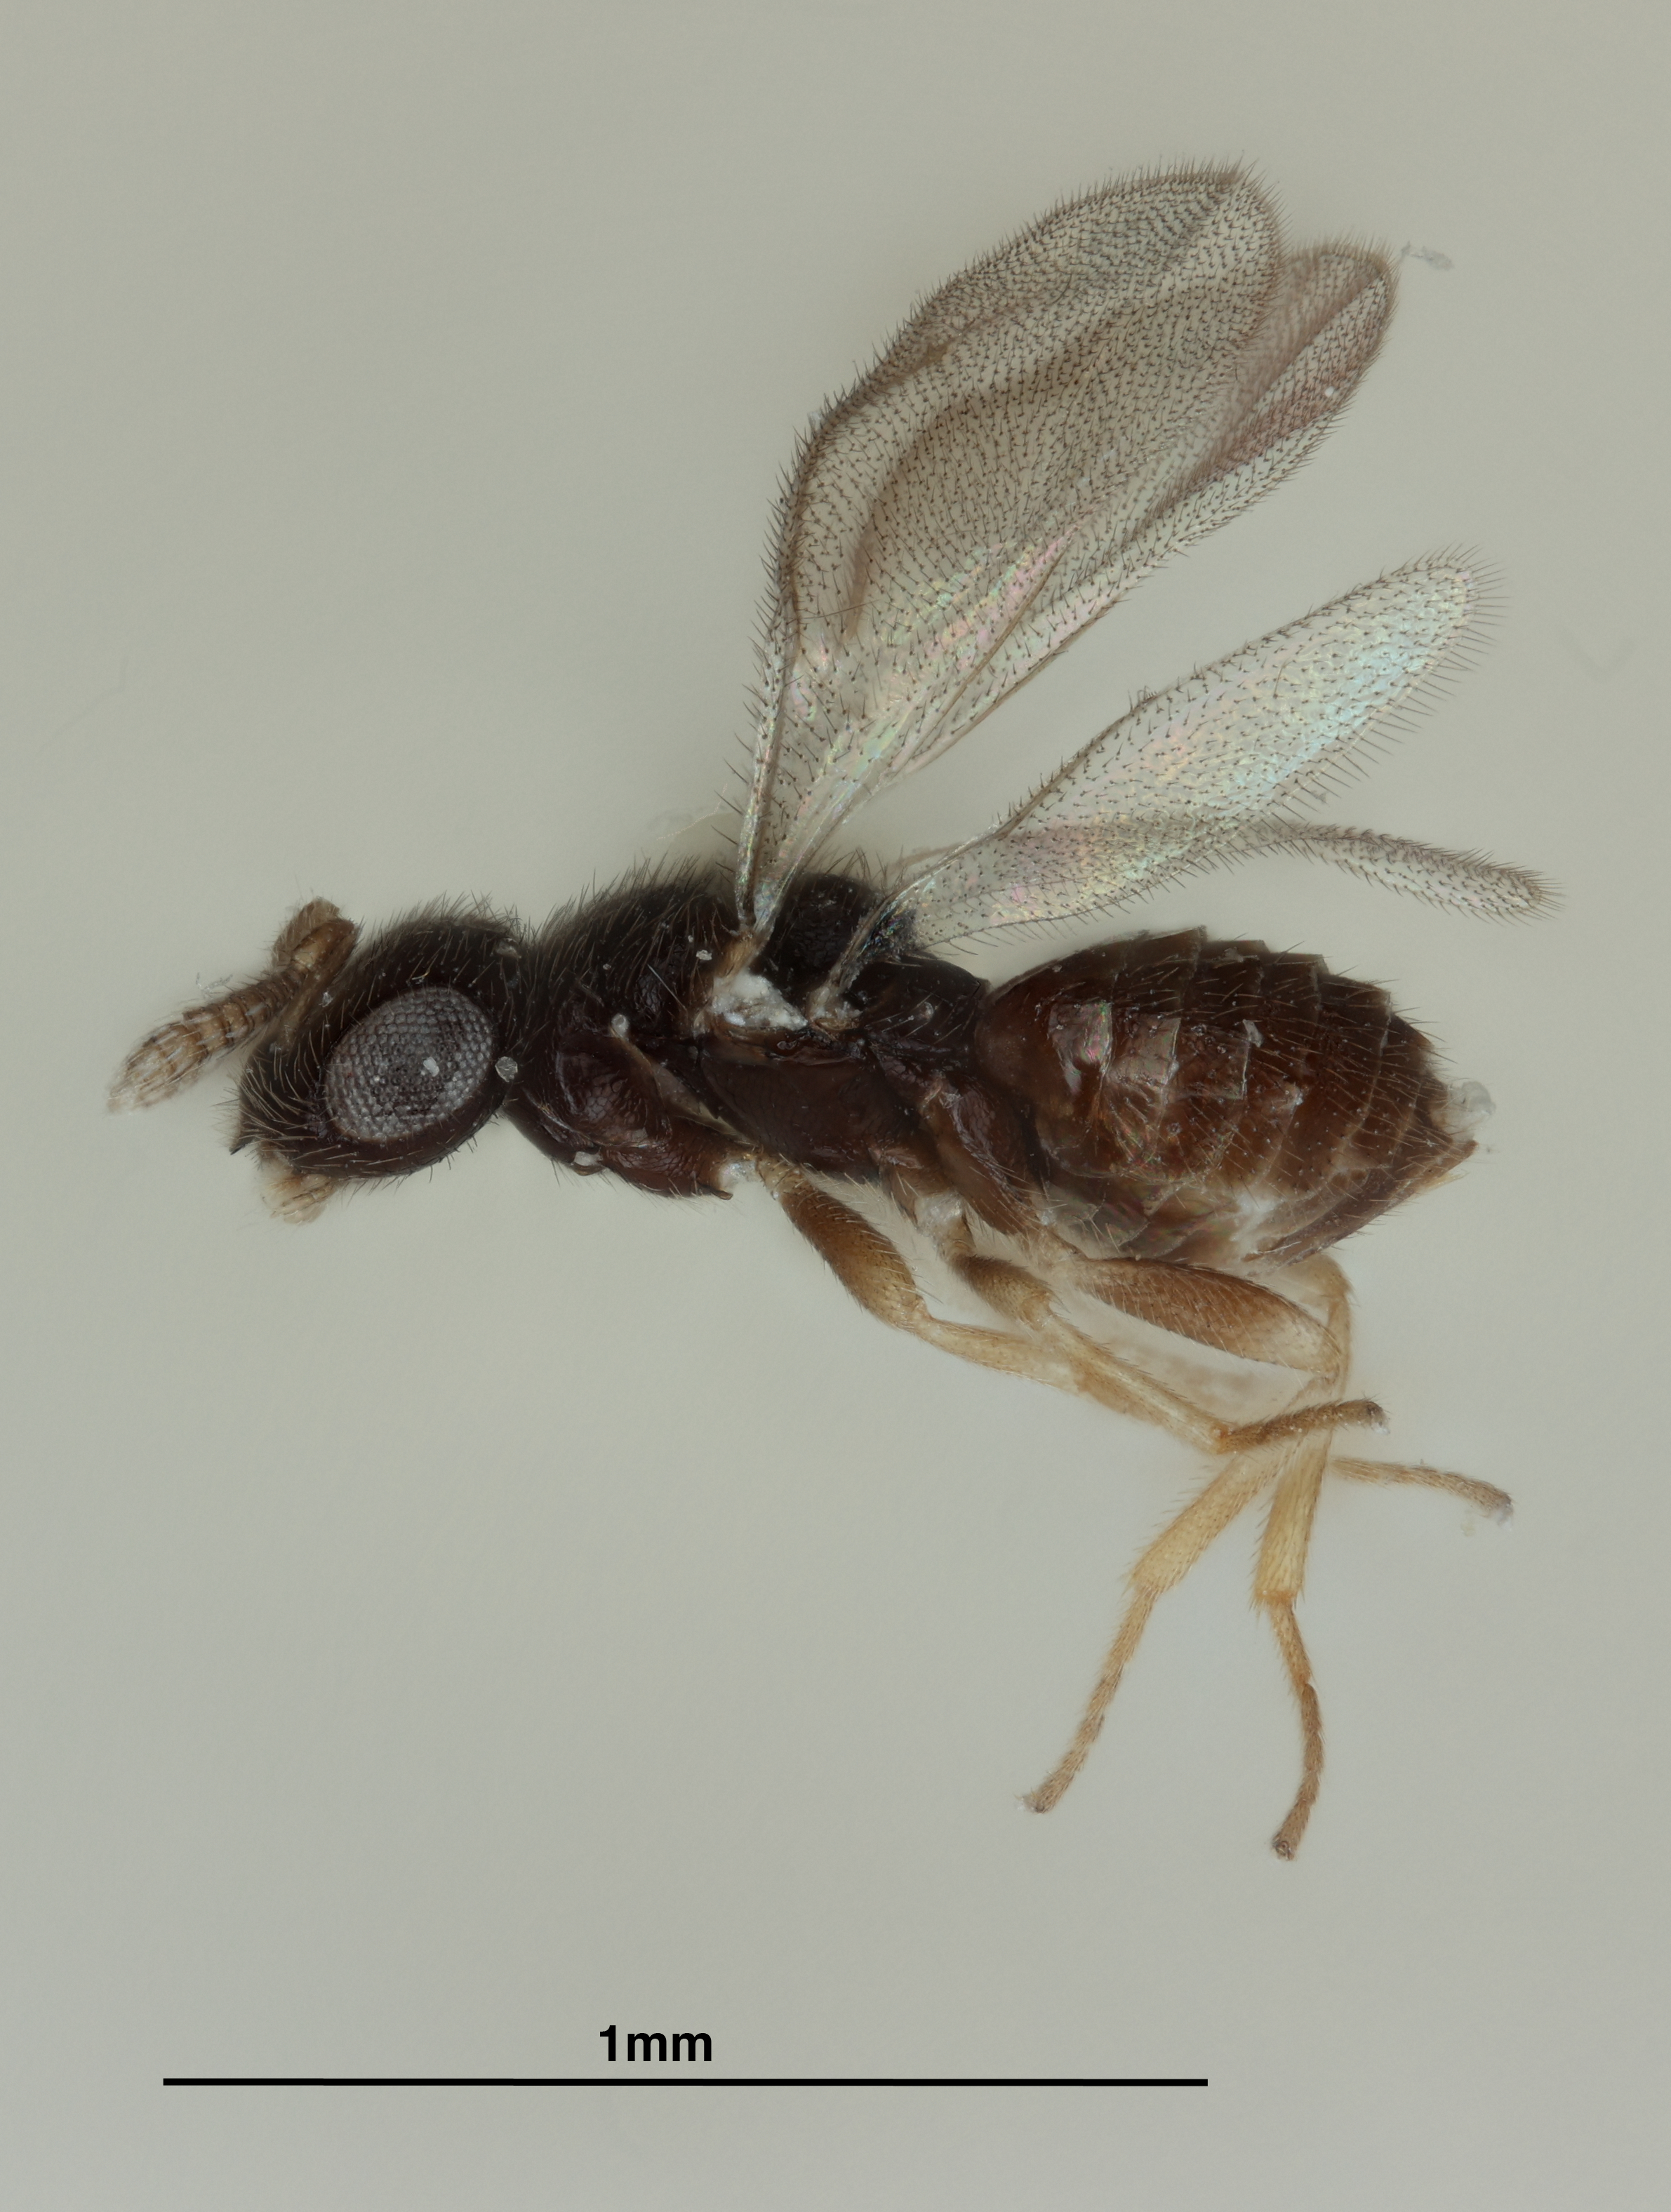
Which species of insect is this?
Grissellium hirtulum
